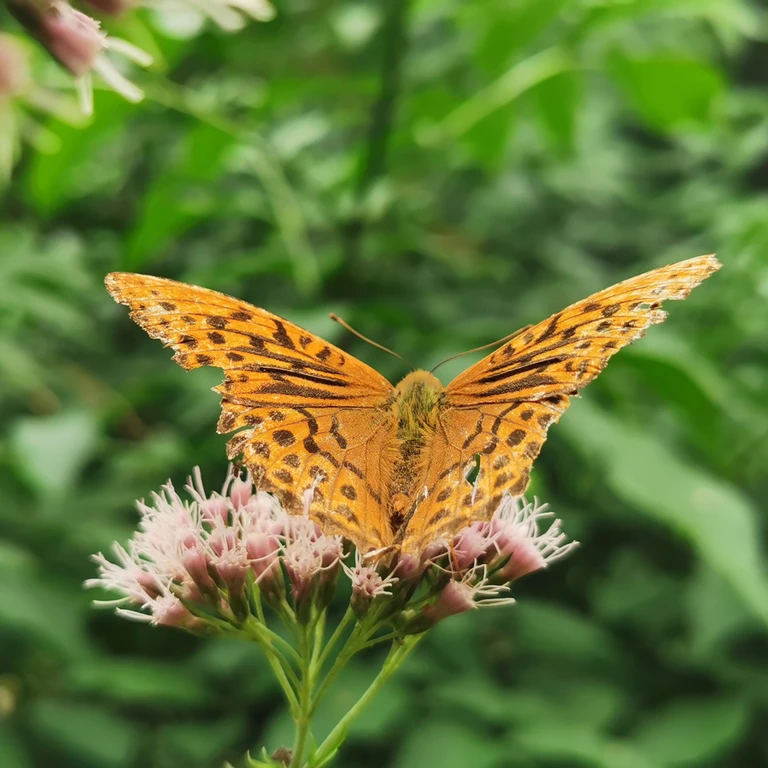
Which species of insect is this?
Argynnis paphia
